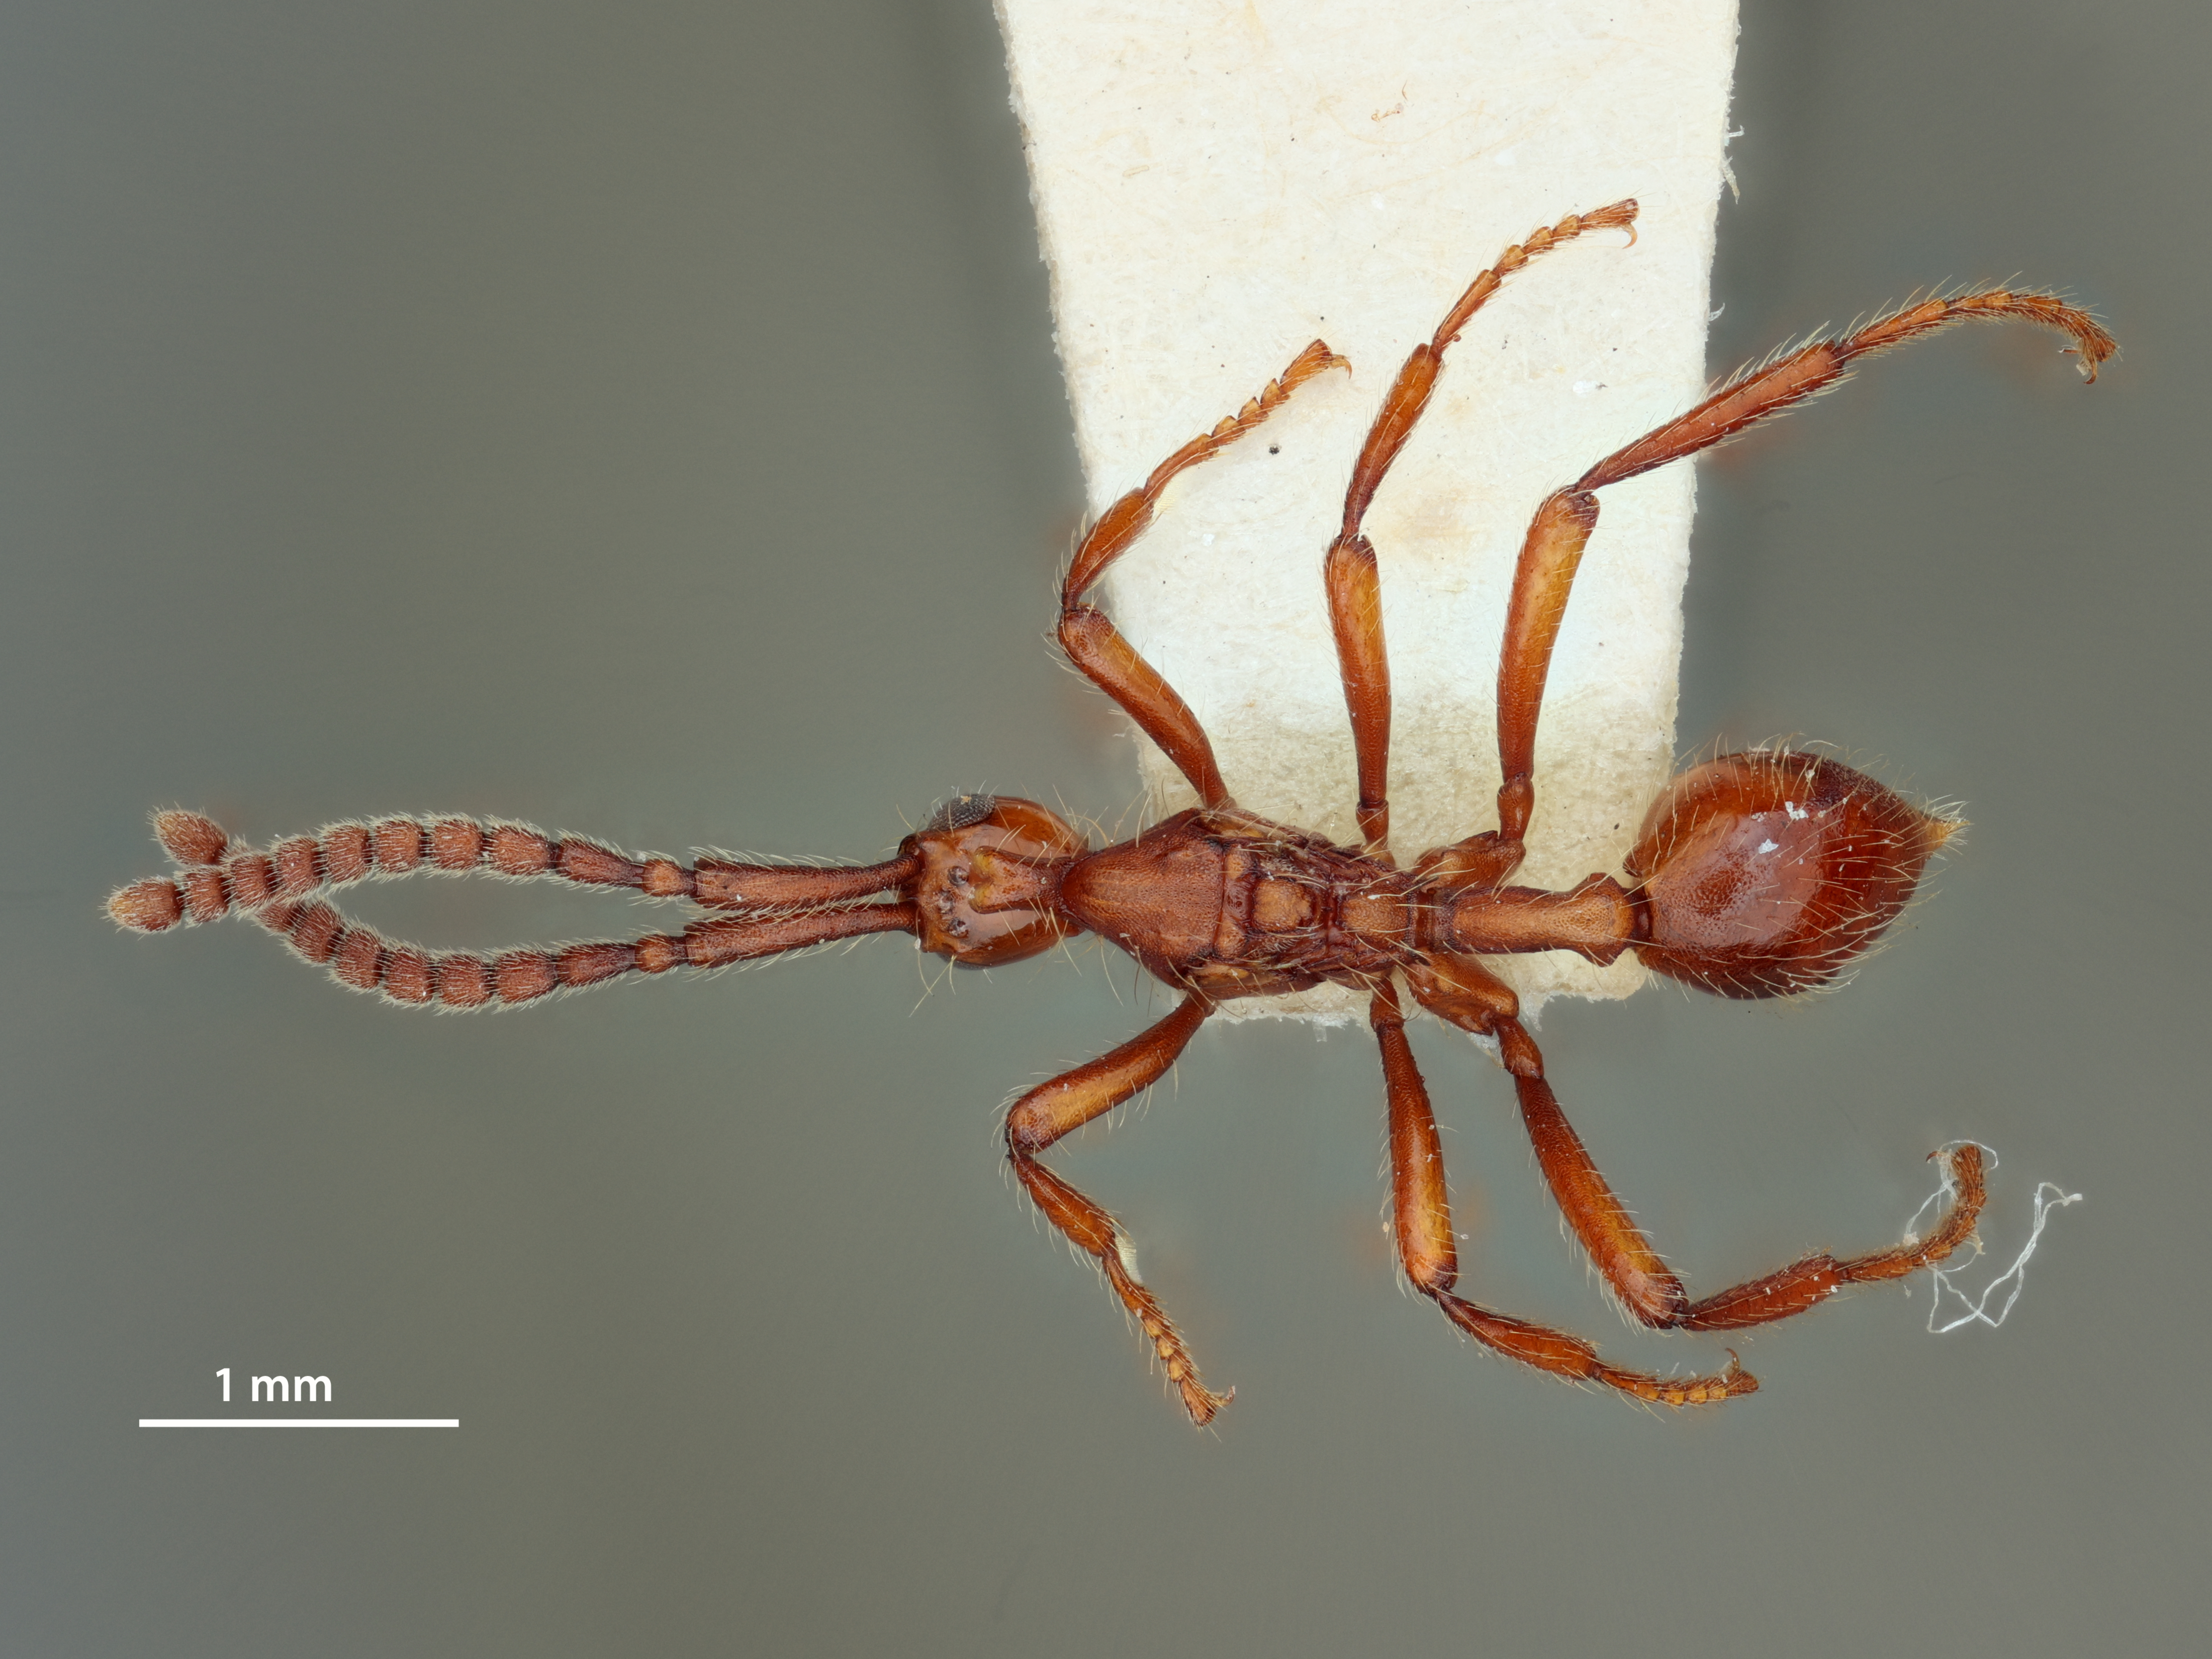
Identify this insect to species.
Notoxopria cornuta
